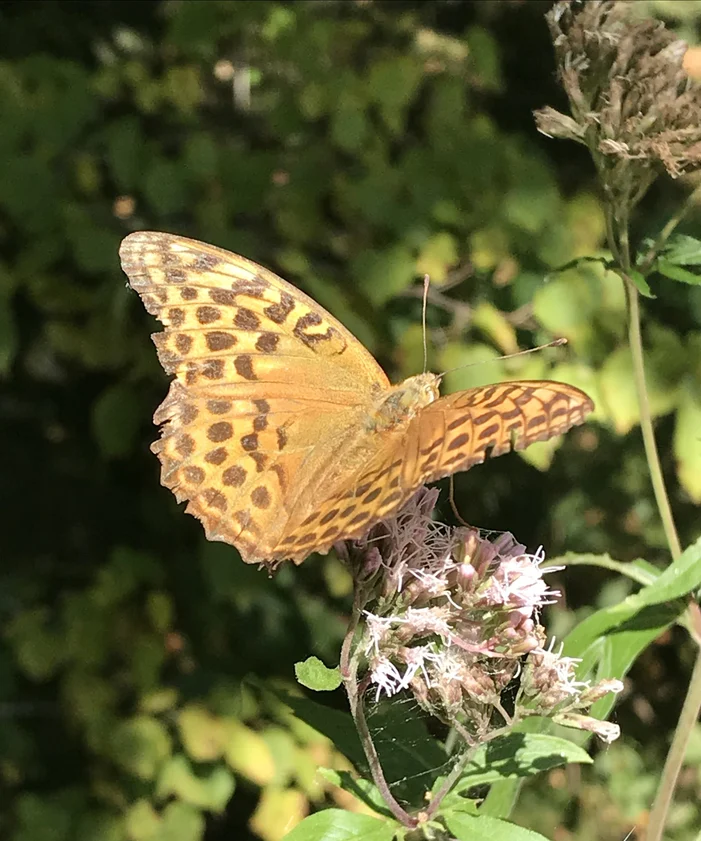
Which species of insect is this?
Argynnis paphia
